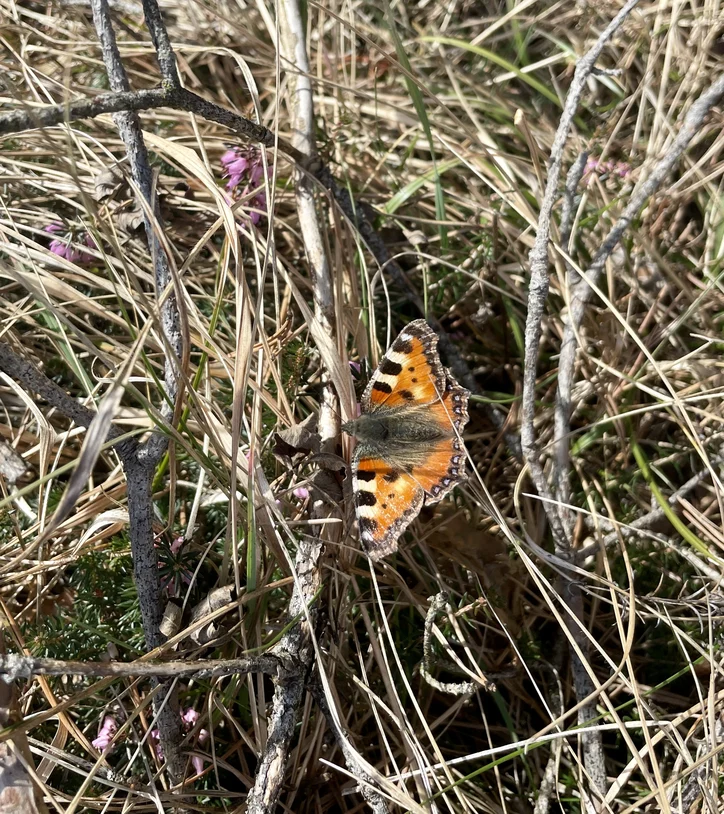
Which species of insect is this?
Aglais urticae
